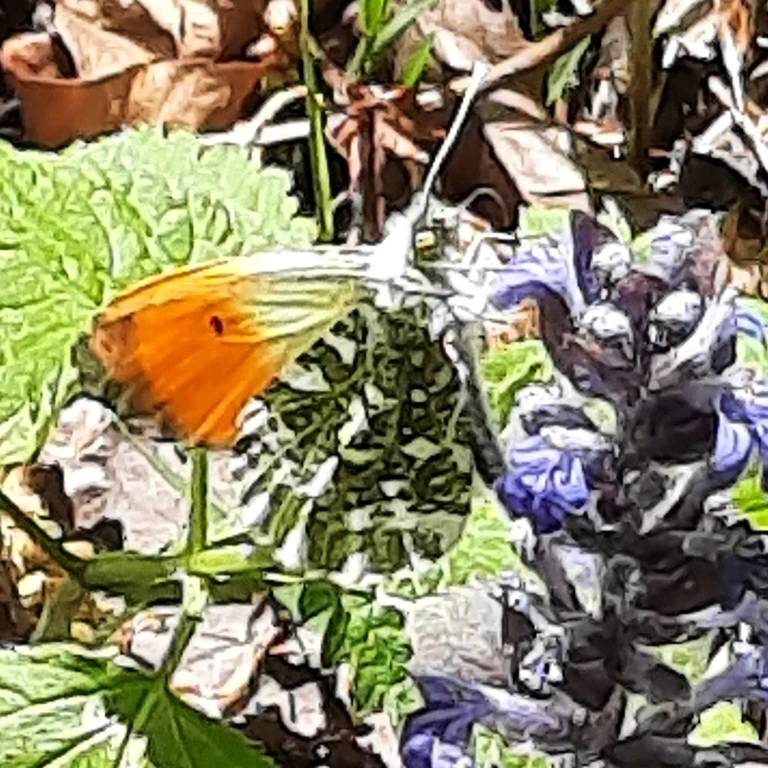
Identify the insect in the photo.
Anthocharis cardamines
